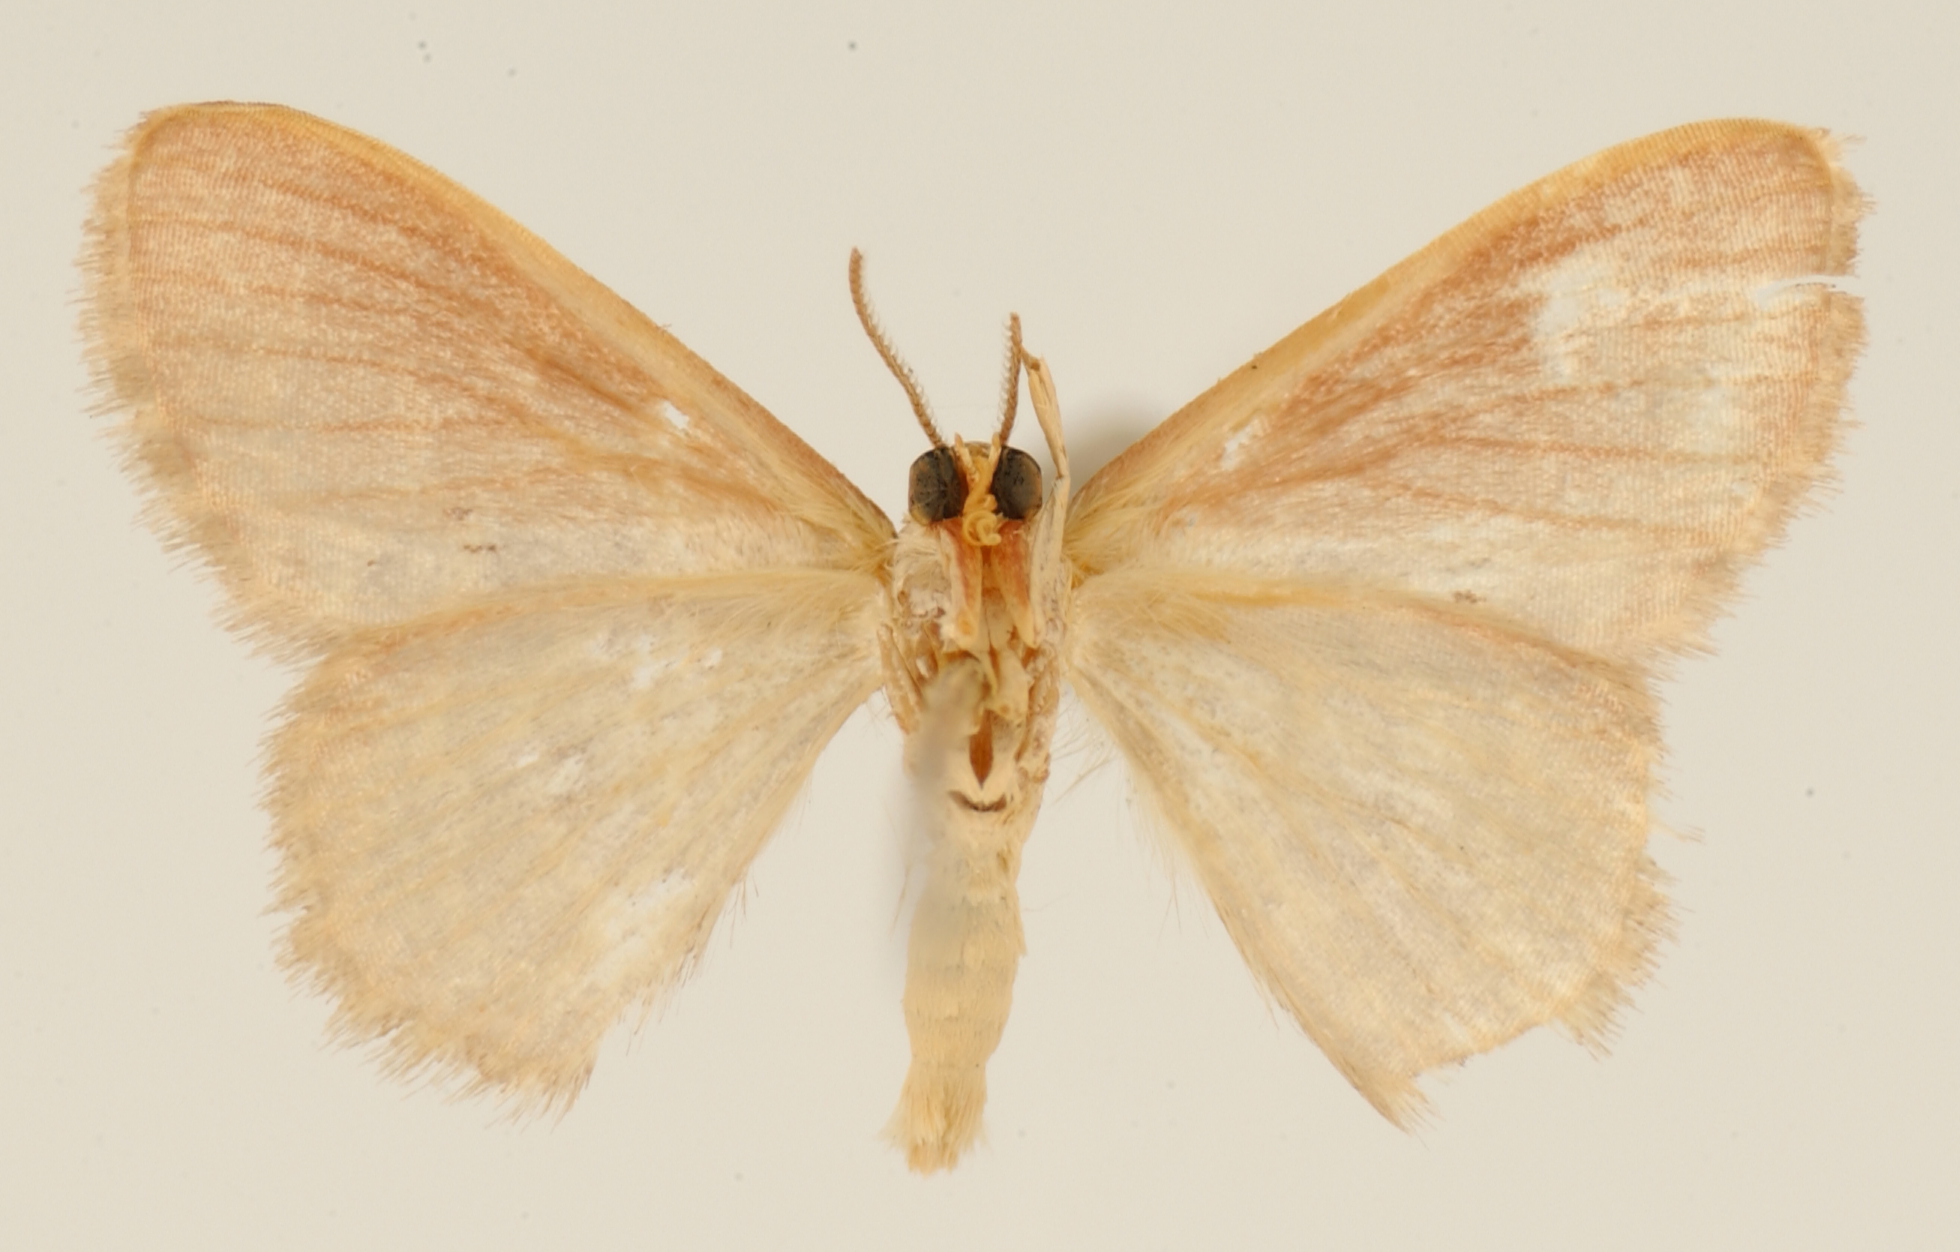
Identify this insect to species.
Calyptocome desmogramma
